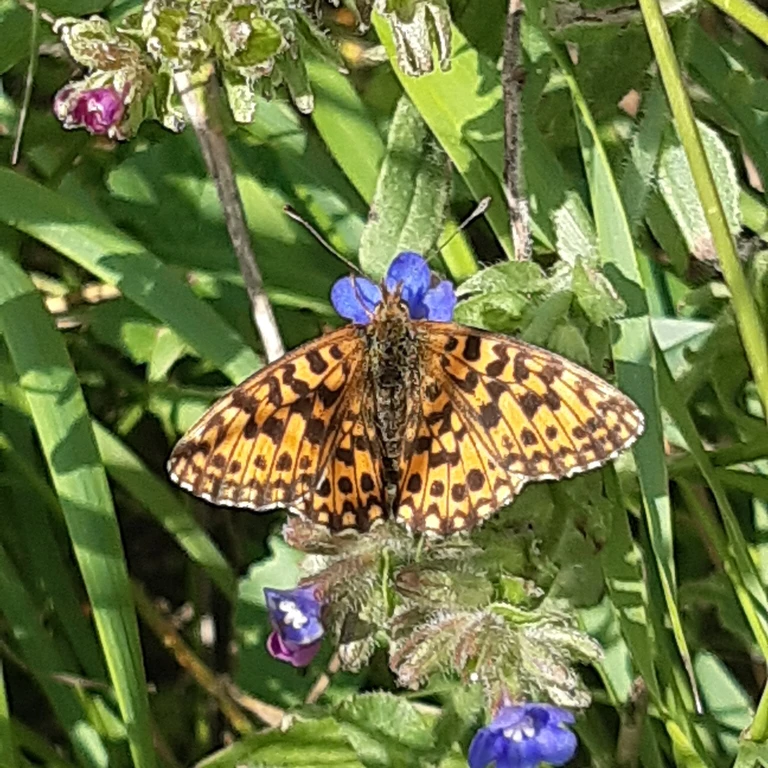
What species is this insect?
Boloria dia
